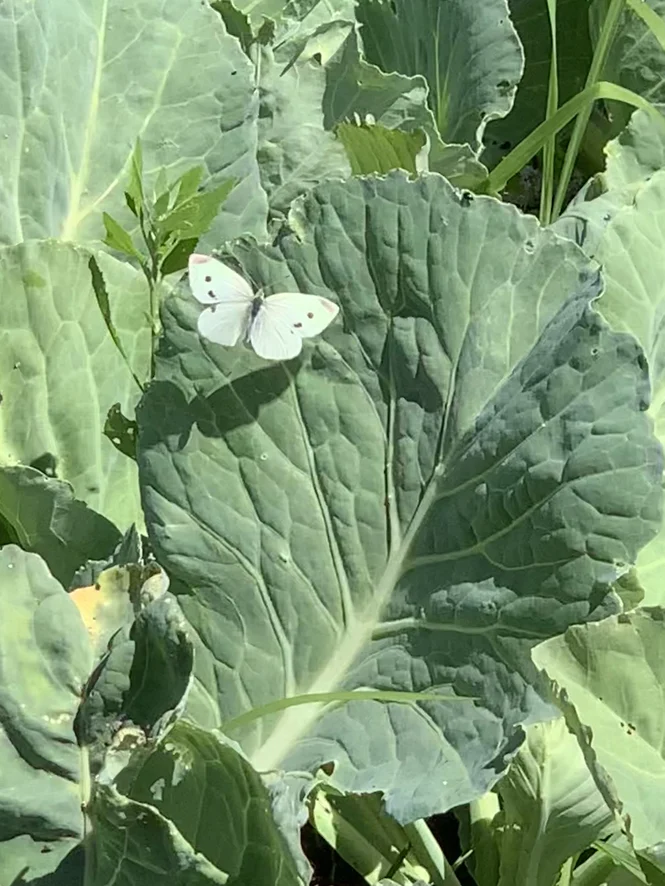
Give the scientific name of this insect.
Pieris rapae
